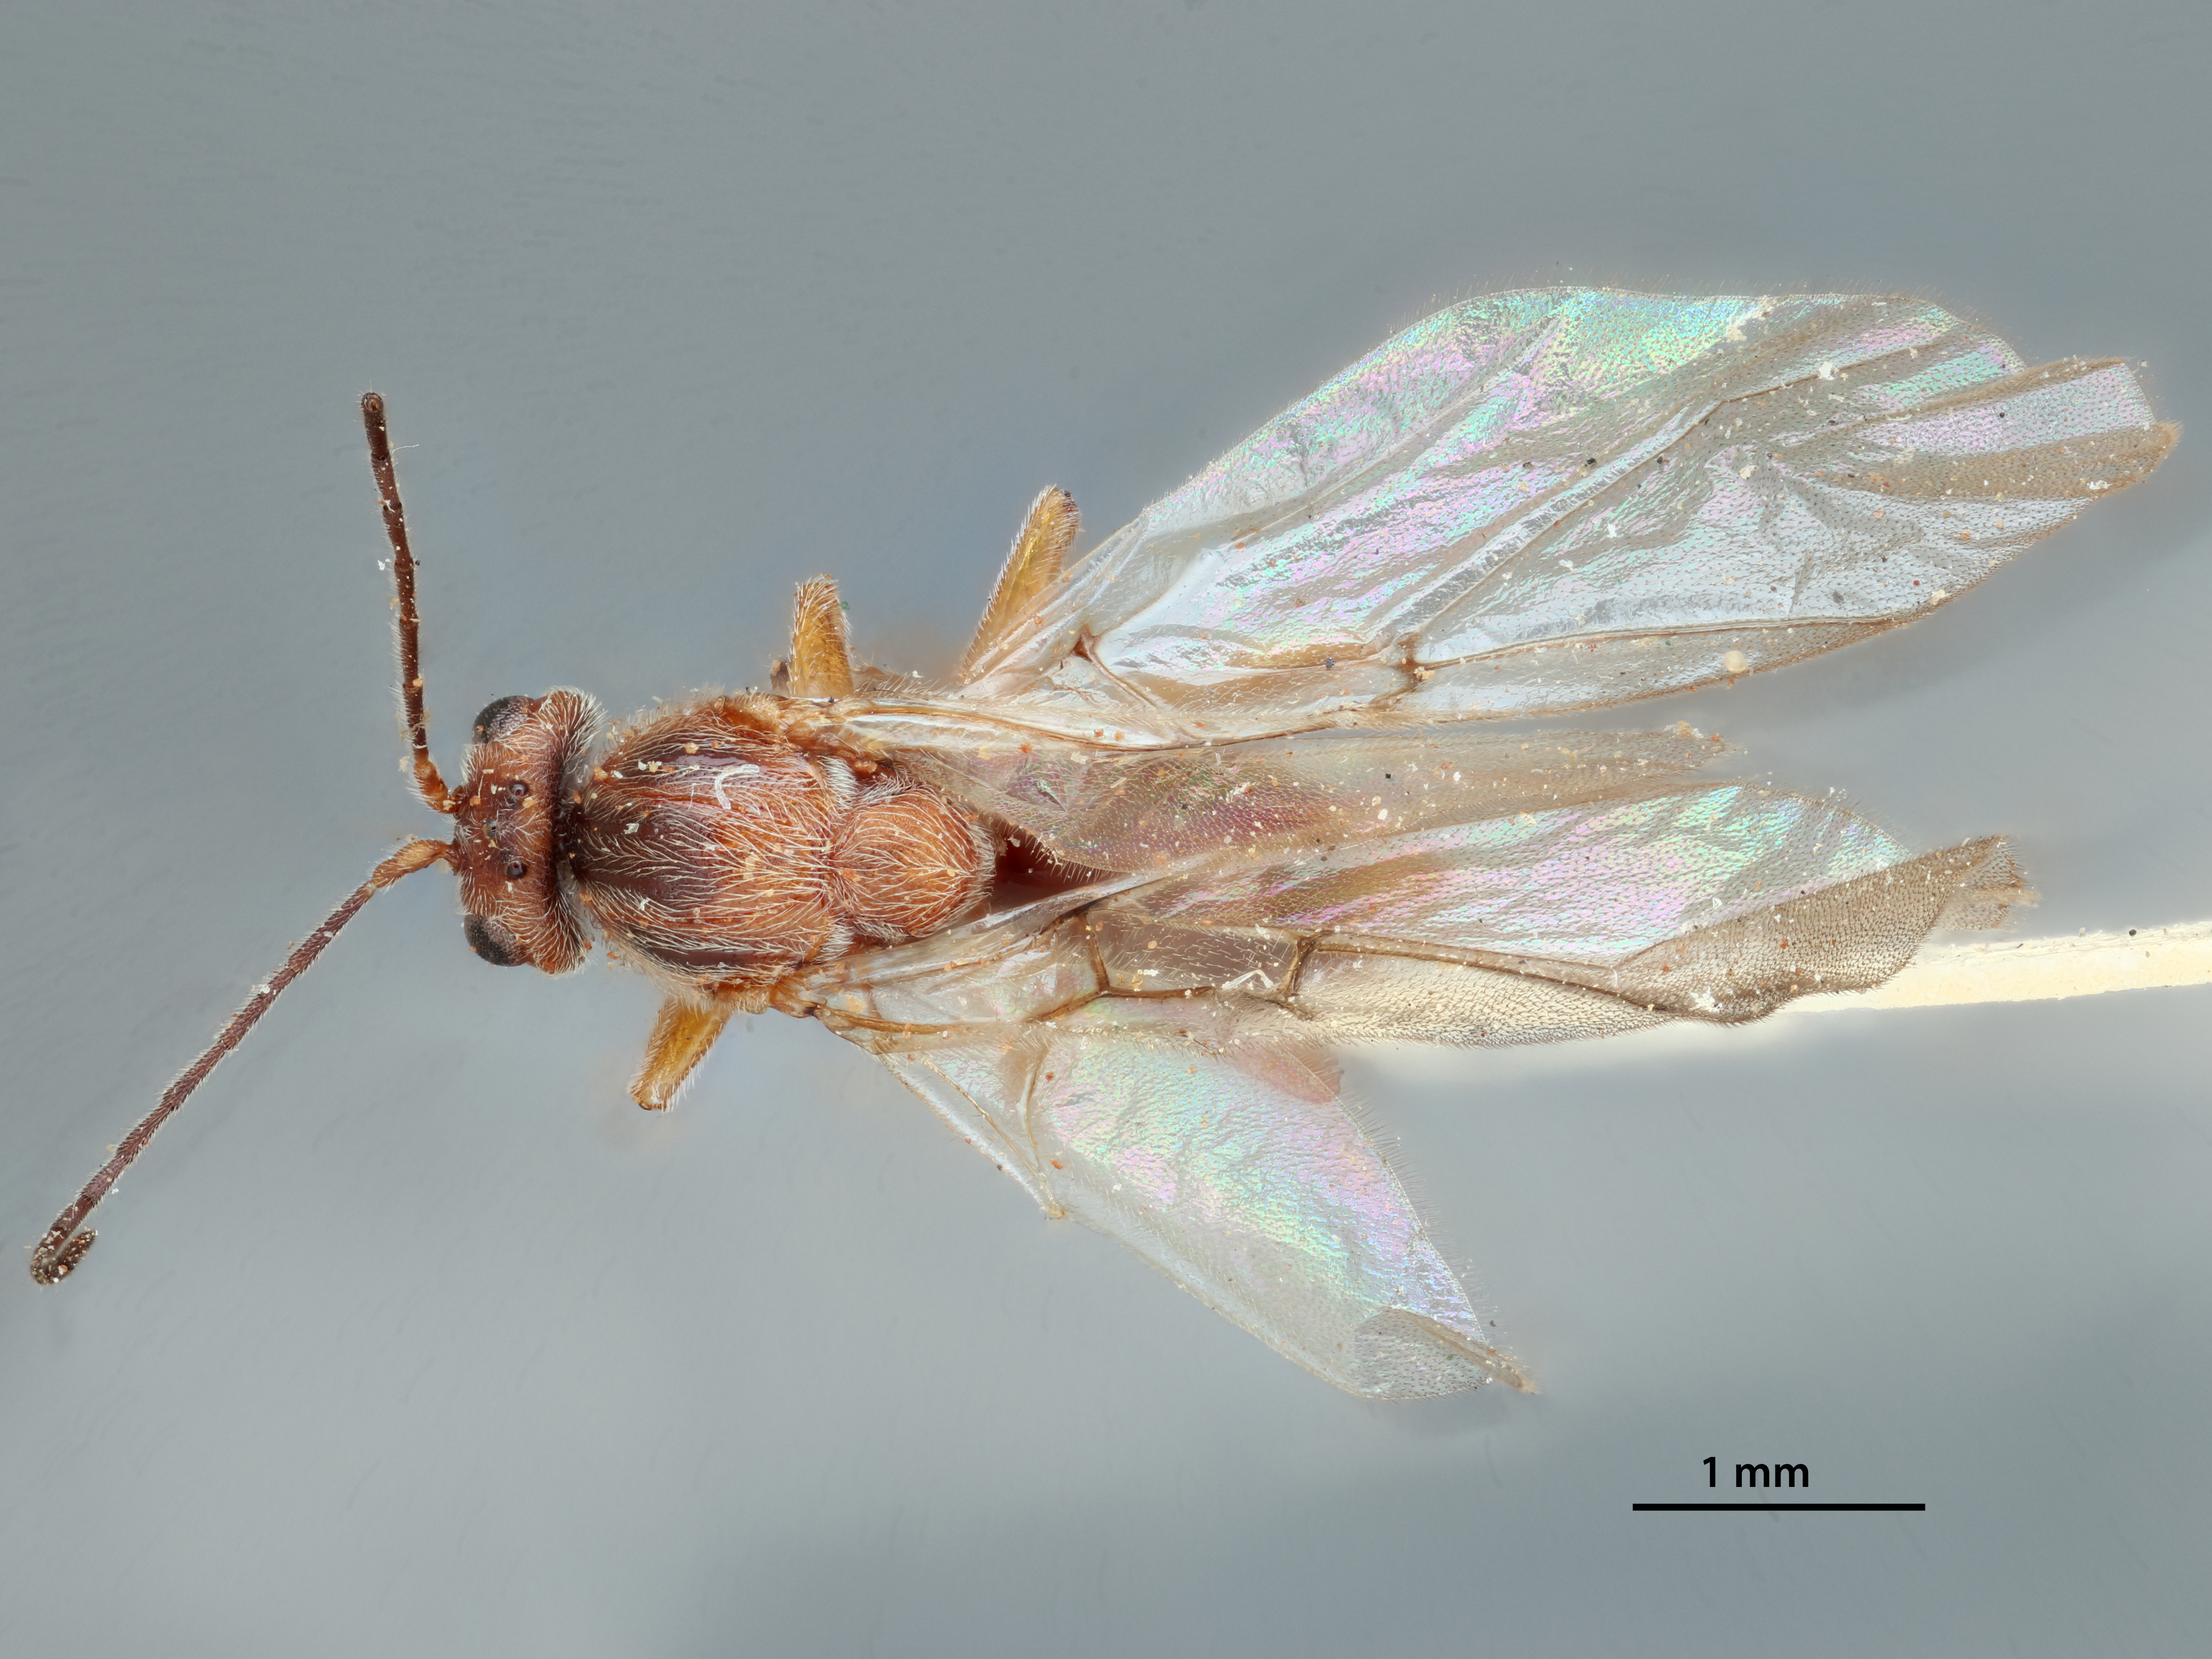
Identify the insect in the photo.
Holcaspis truckeensis
